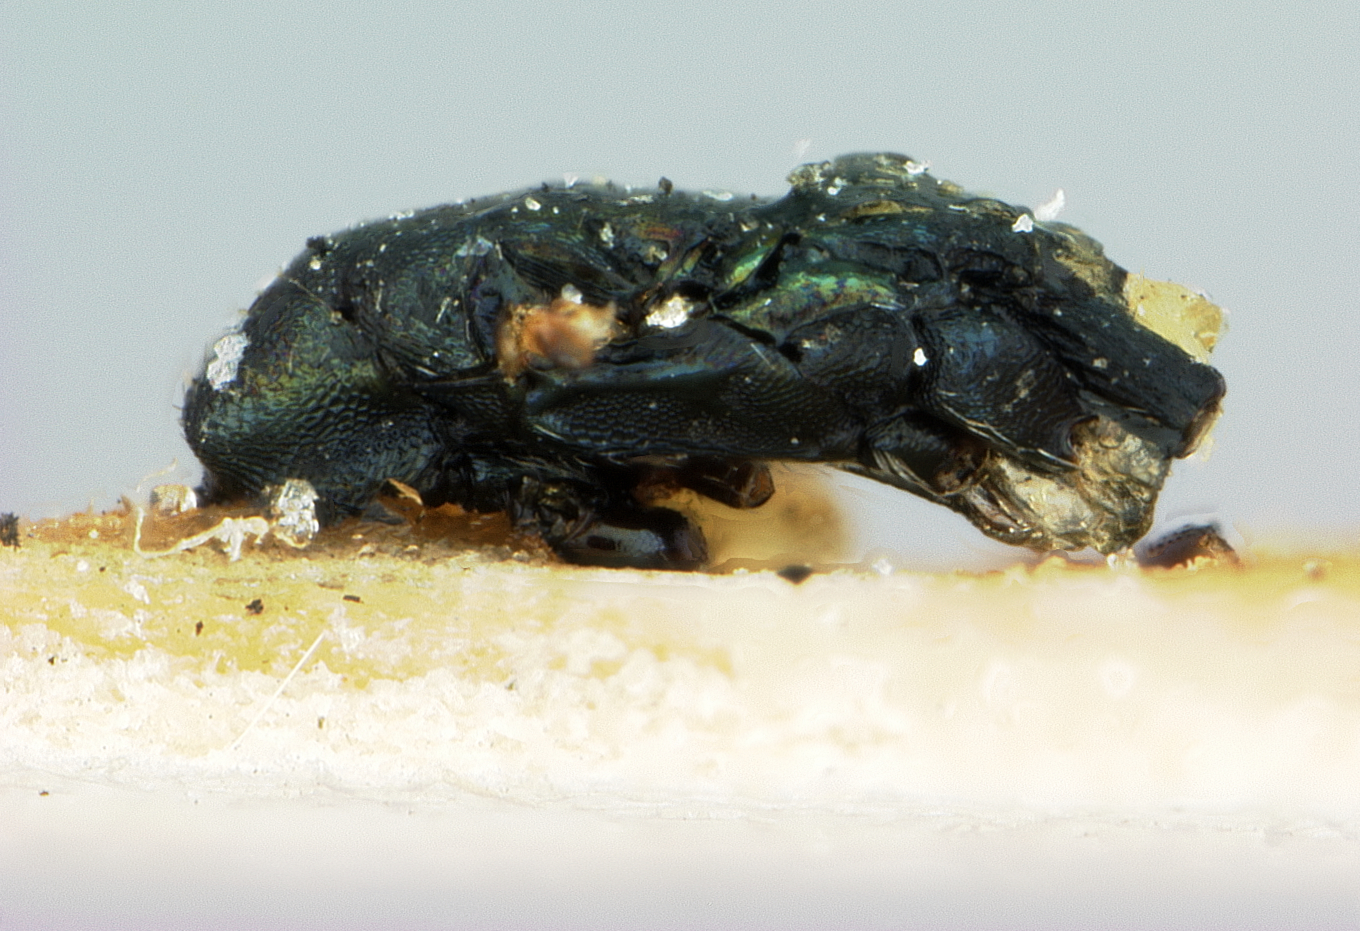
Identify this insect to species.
Syntomopus affinis
